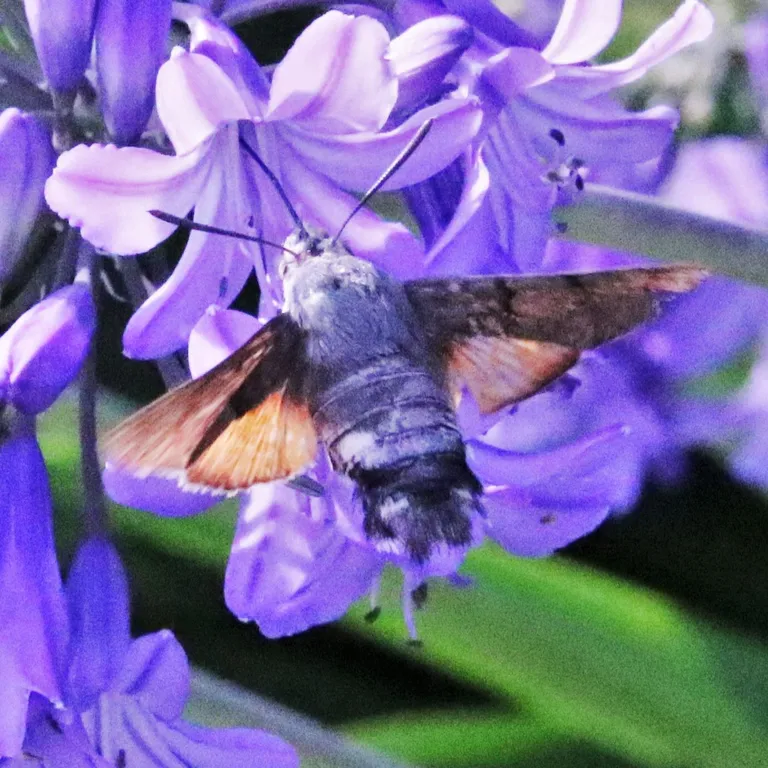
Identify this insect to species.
Macroglossum stellatarum
